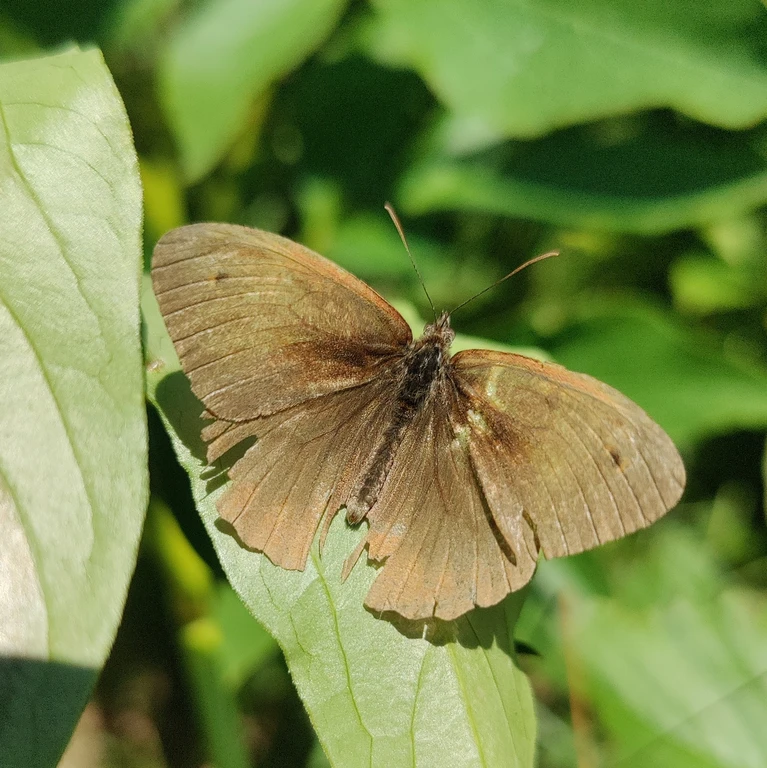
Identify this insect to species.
Maniola jurtina
